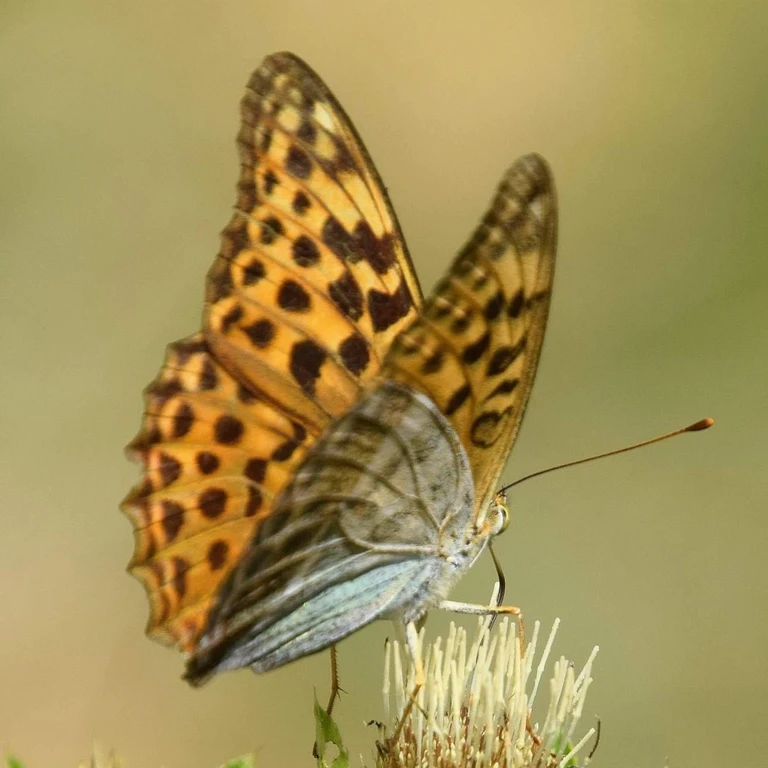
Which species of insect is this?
Argynnis paphia
